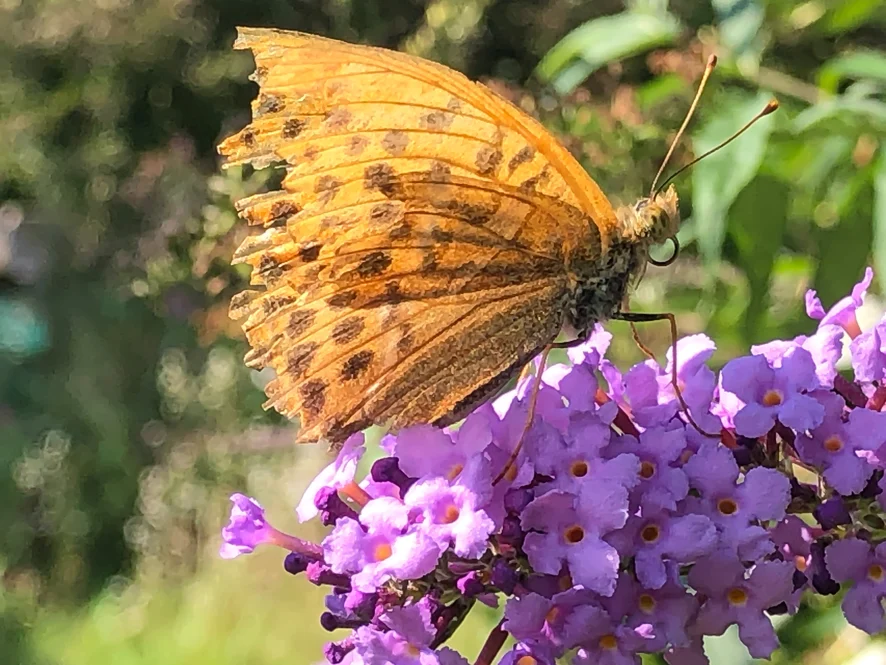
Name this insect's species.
Argynnis paphia
